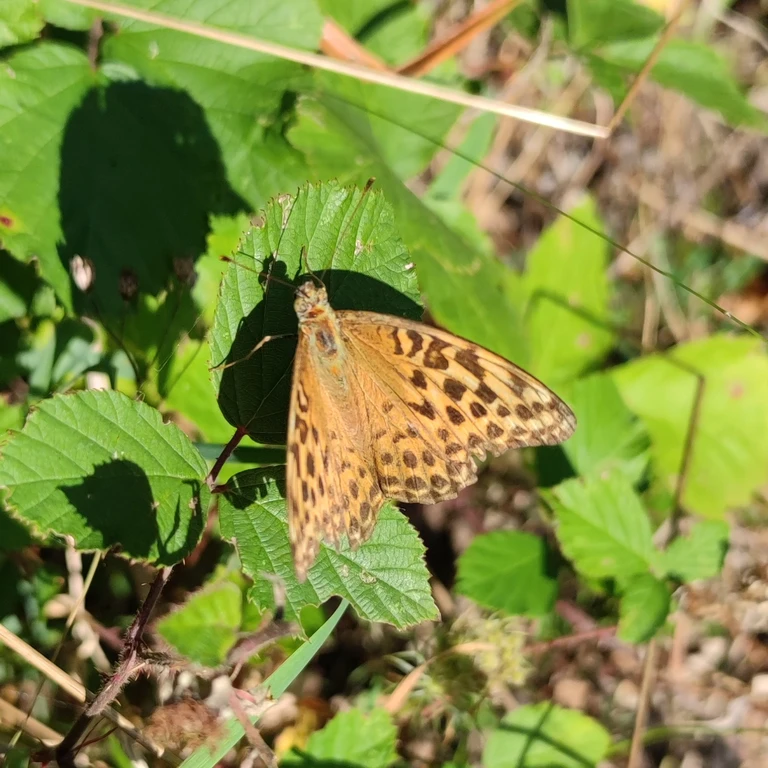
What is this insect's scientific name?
Argynnis paphia
